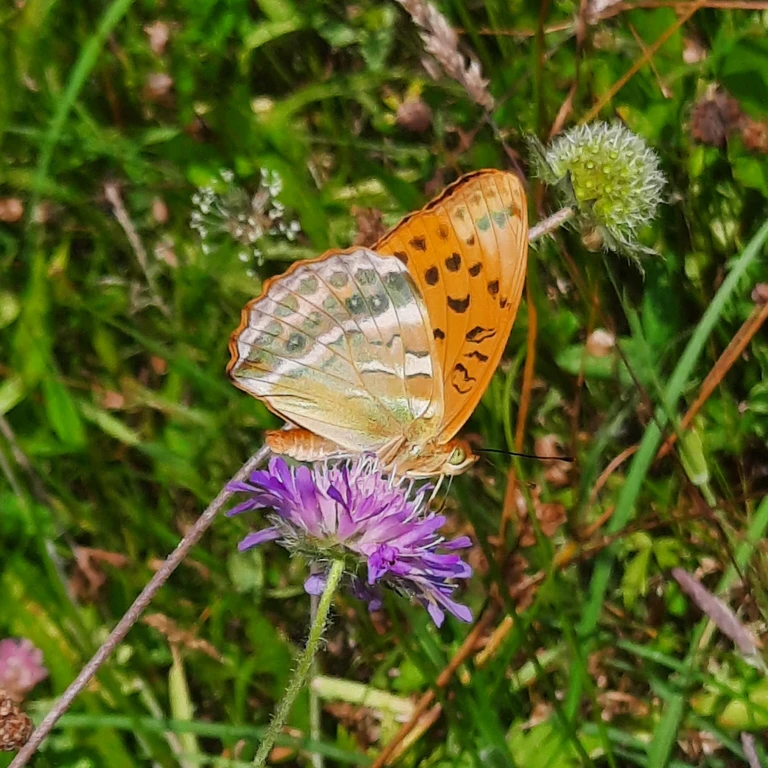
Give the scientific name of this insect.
Argynnis paphia
